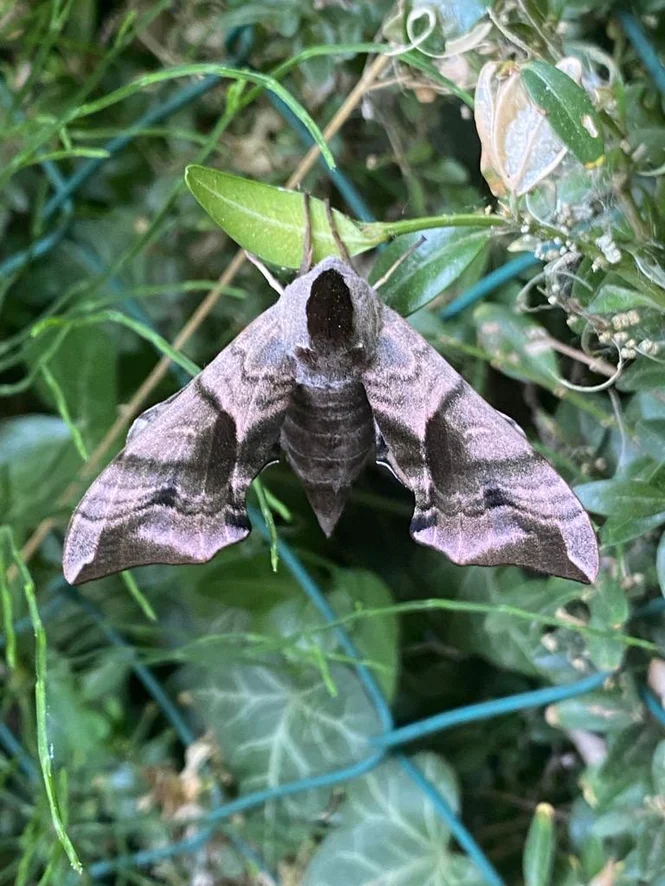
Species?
Smerinthus ocellata
